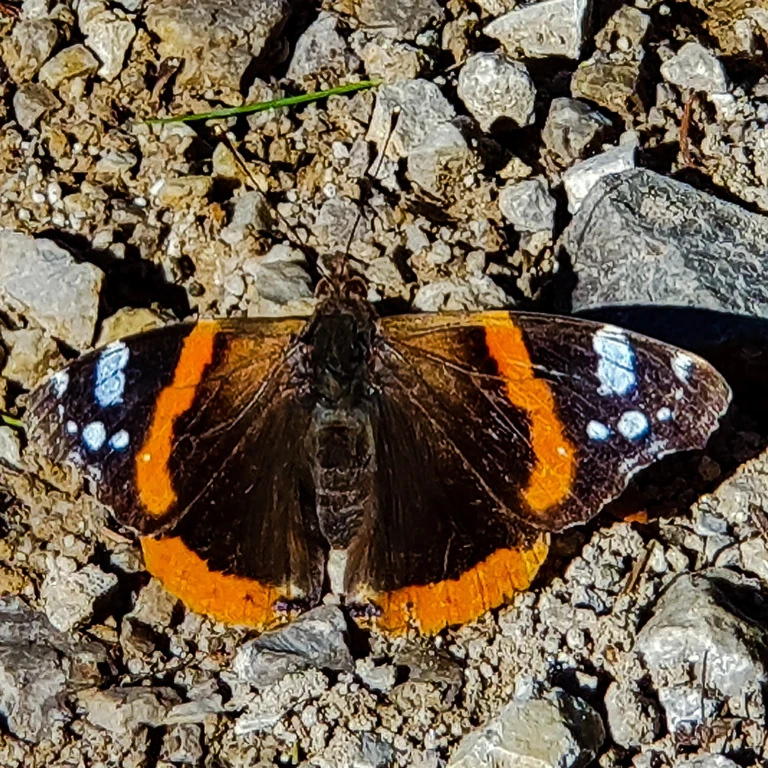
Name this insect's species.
Vanessa atalanta
